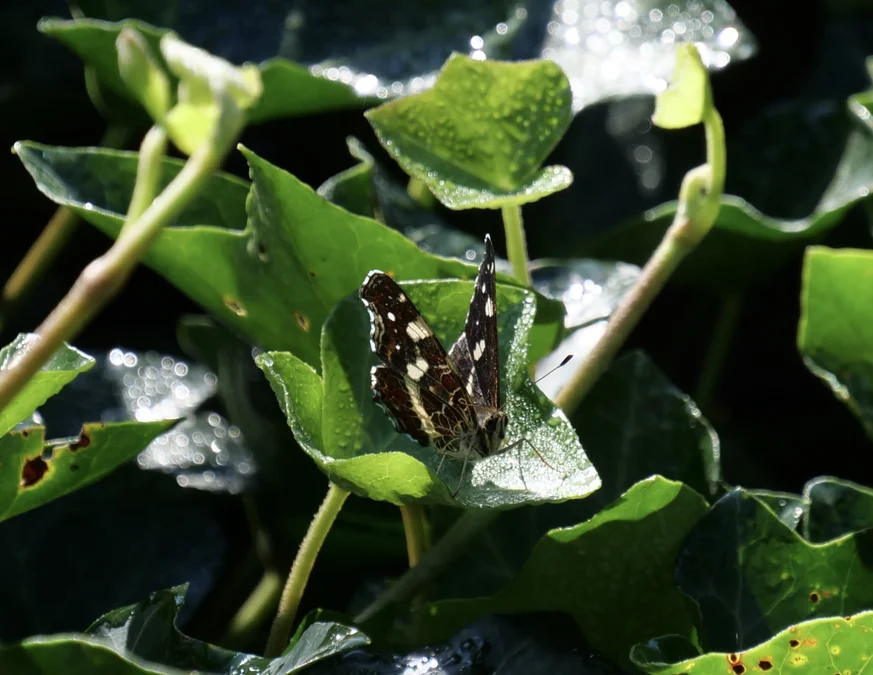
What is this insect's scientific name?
Araschnia levana
